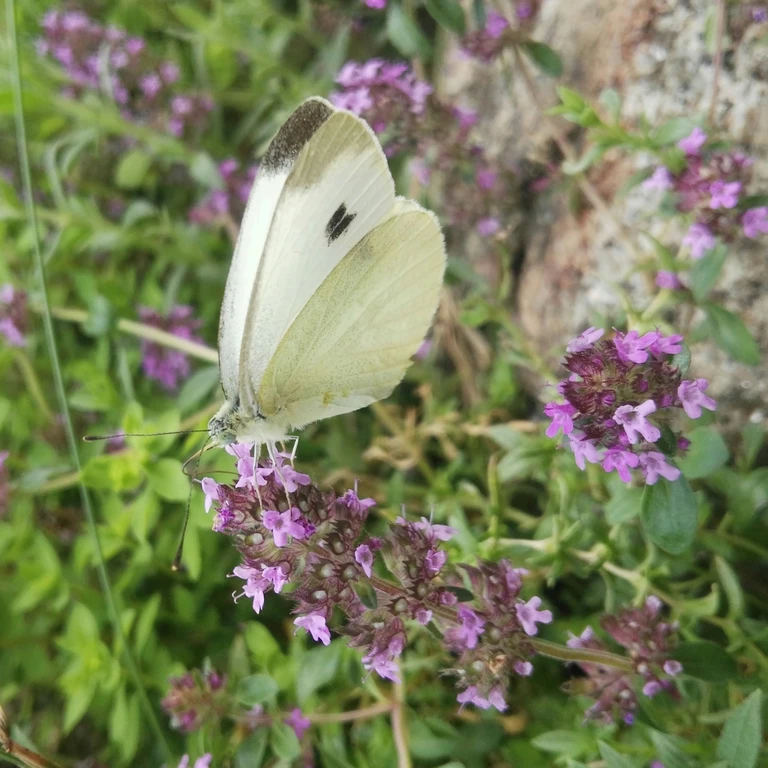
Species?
Pieris rapae
